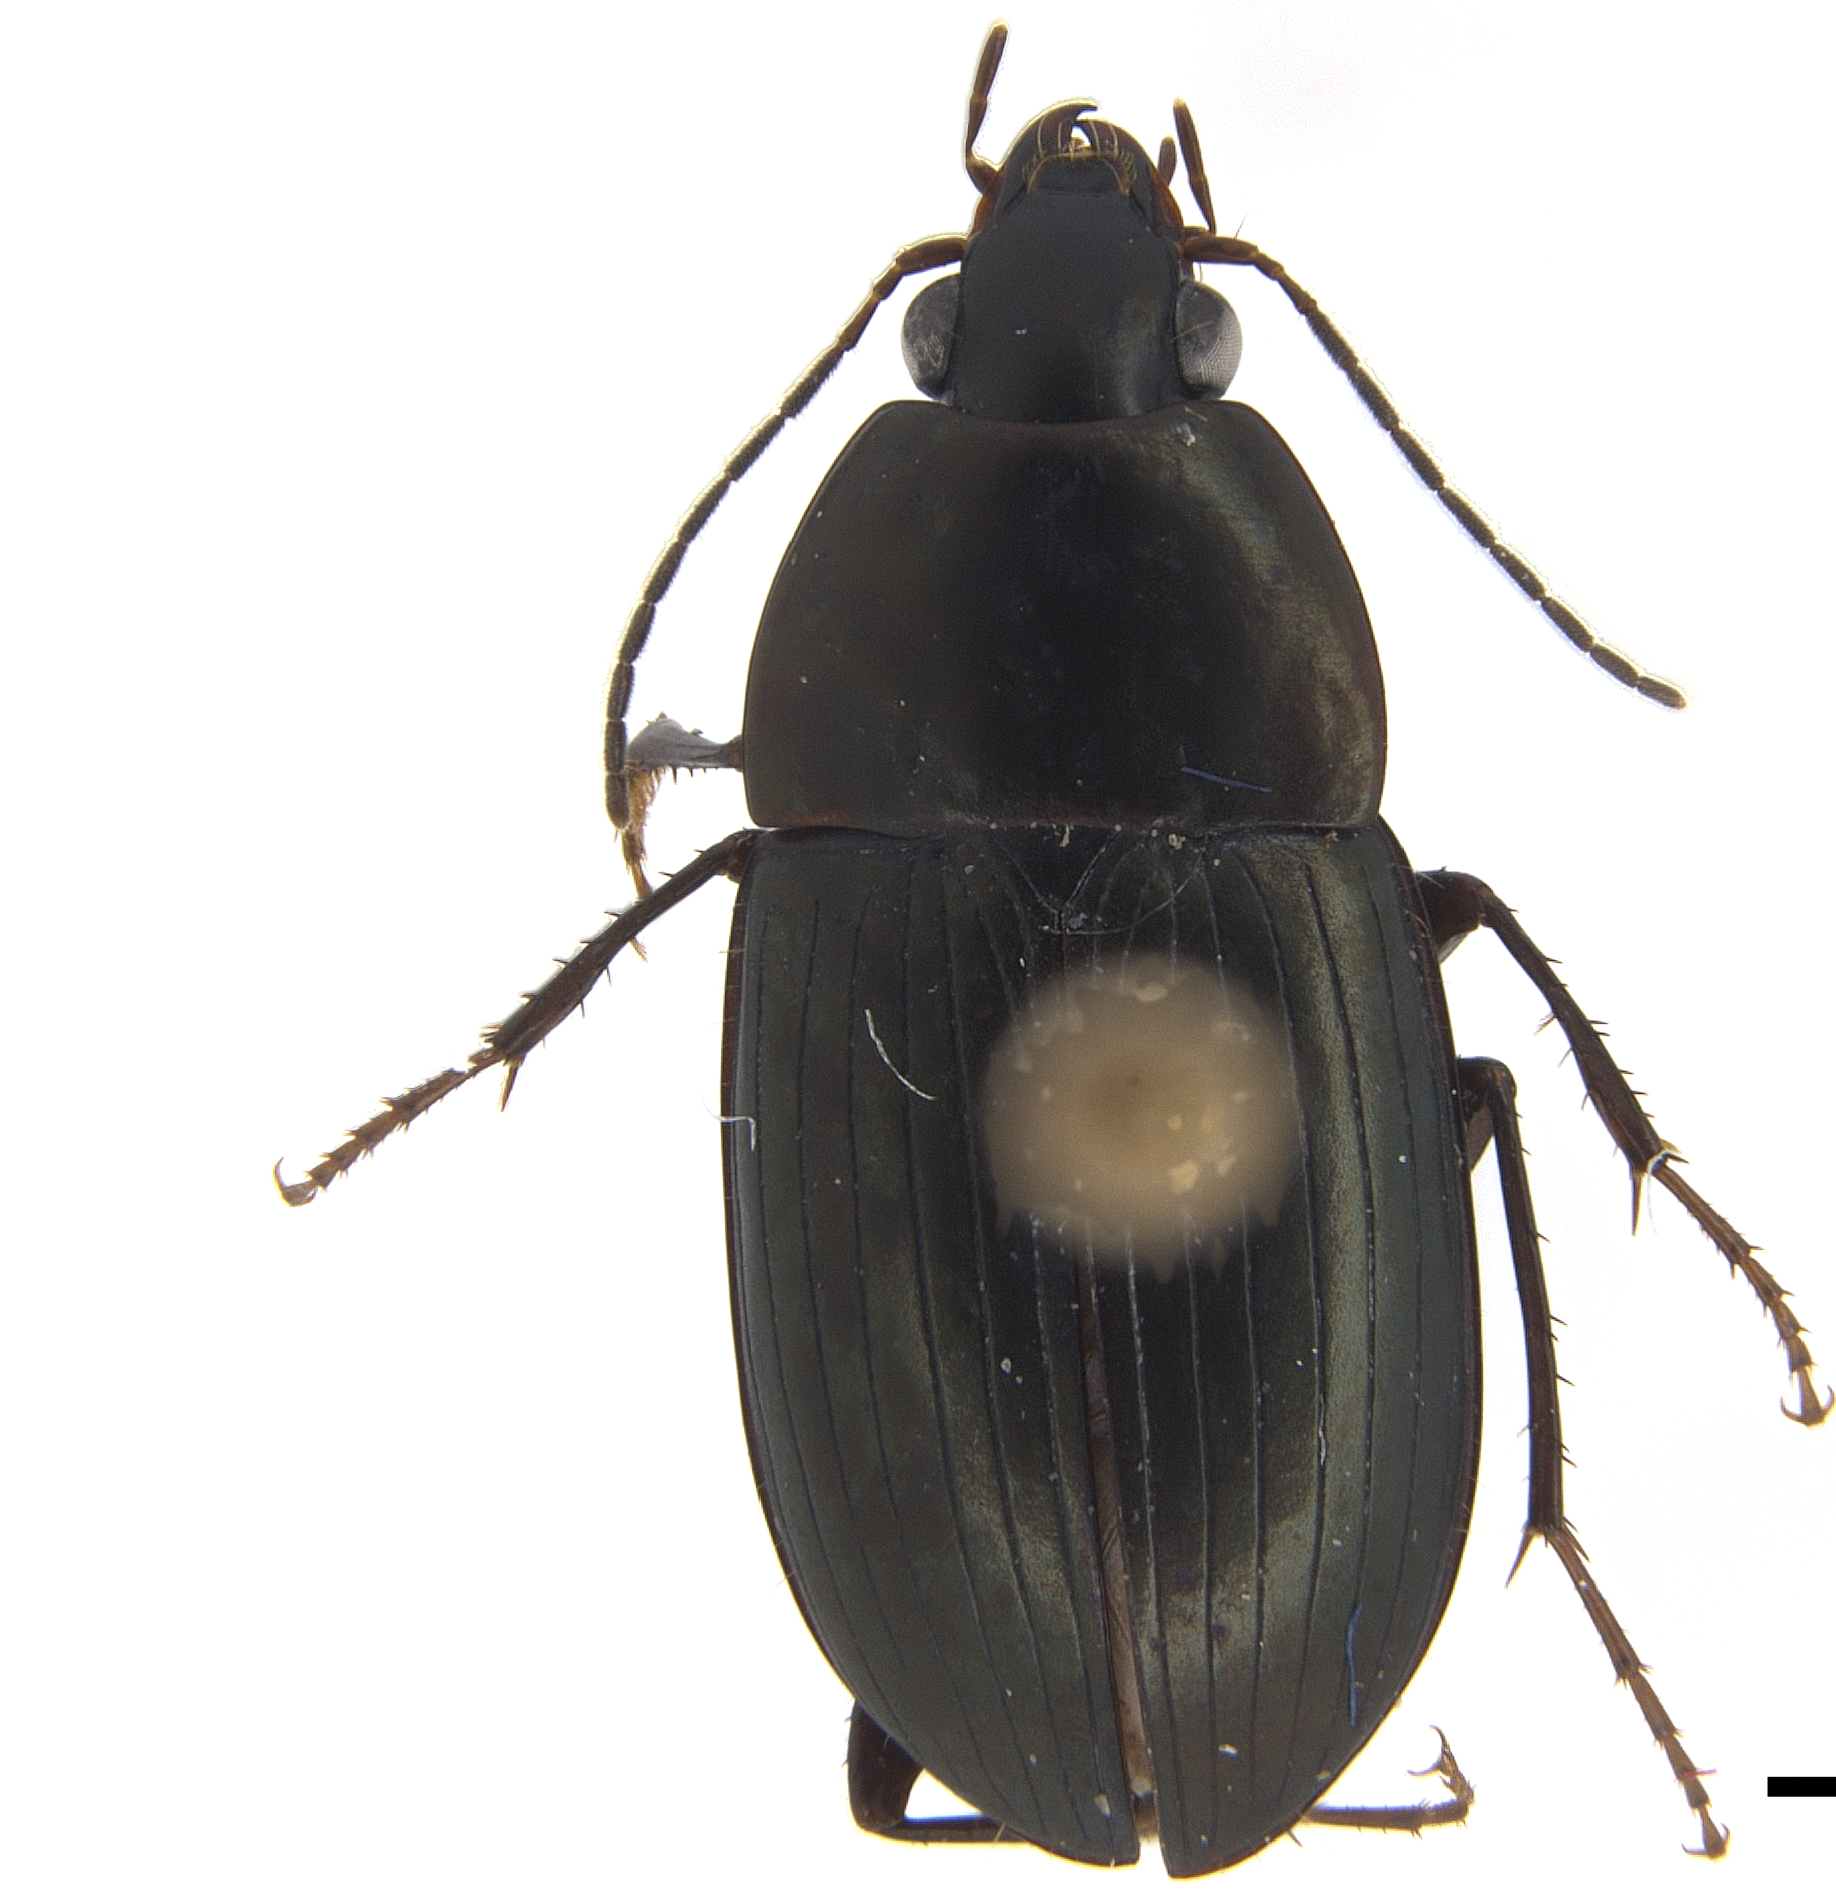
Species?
Brachyodes subolivaceus
